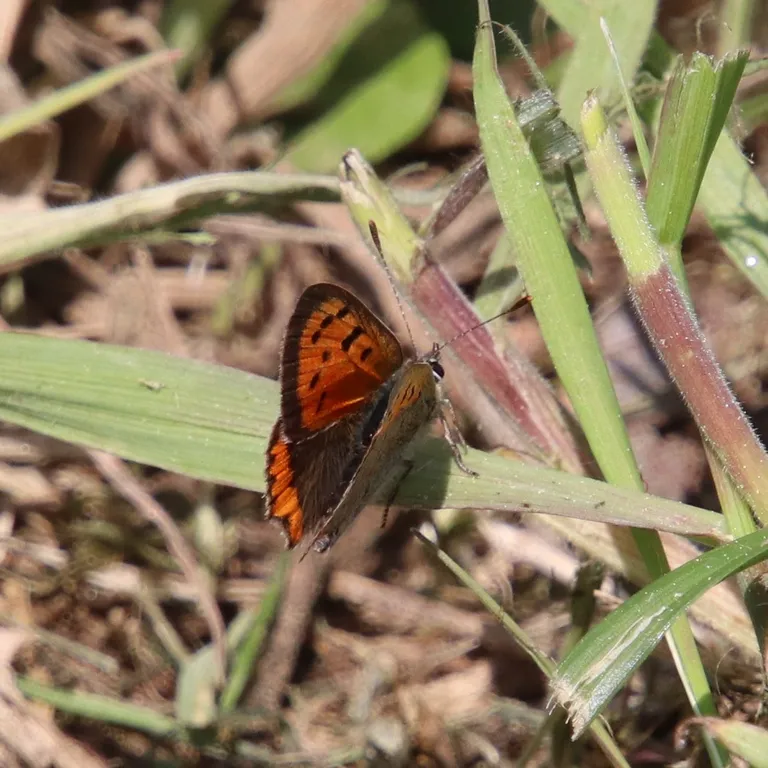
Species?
Lycaena phlaeas
